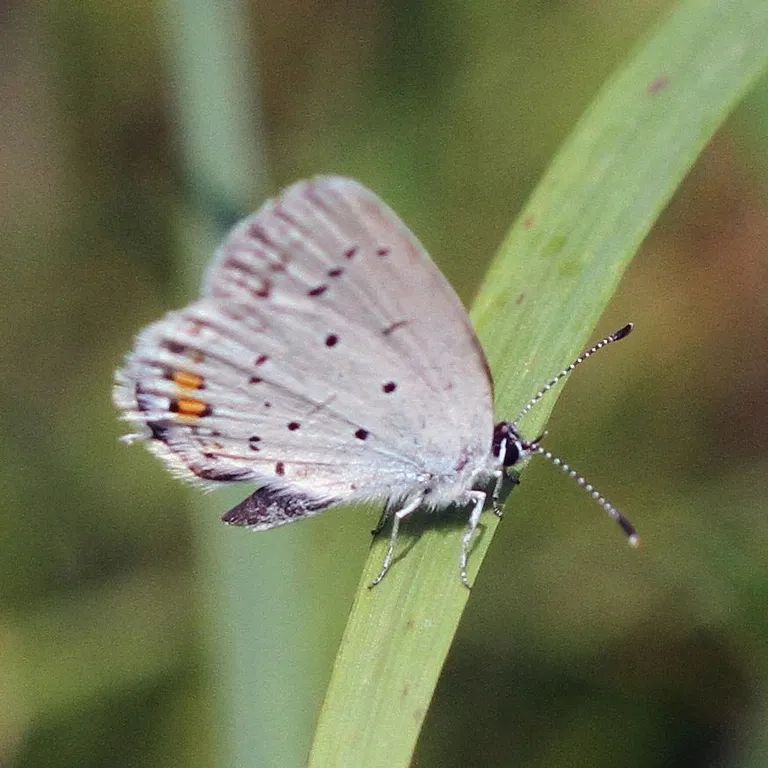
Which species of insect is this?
Cupido argiades (also Elkalyce argiades)
